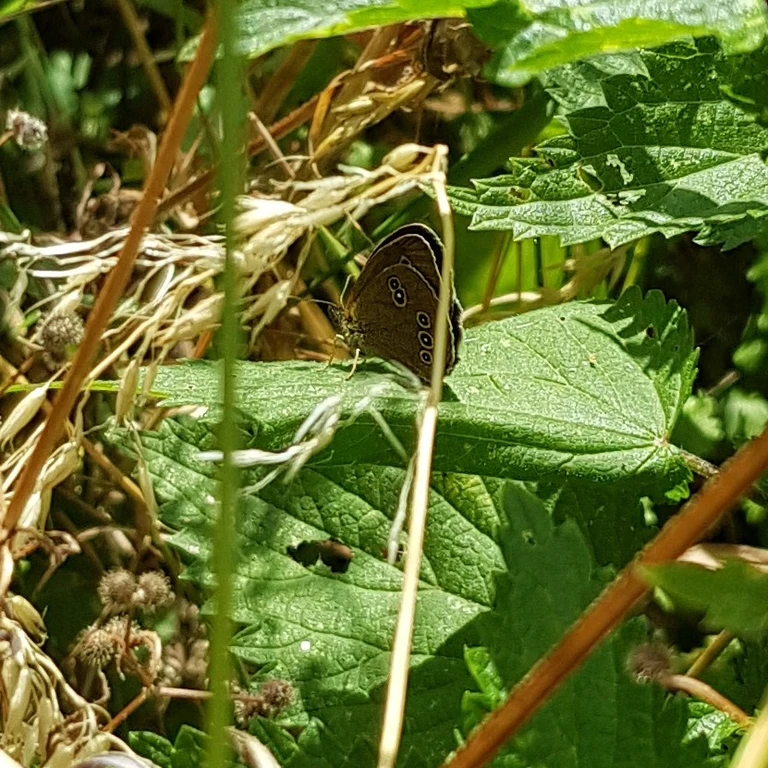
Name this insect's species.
Aphantopus hyperantus
